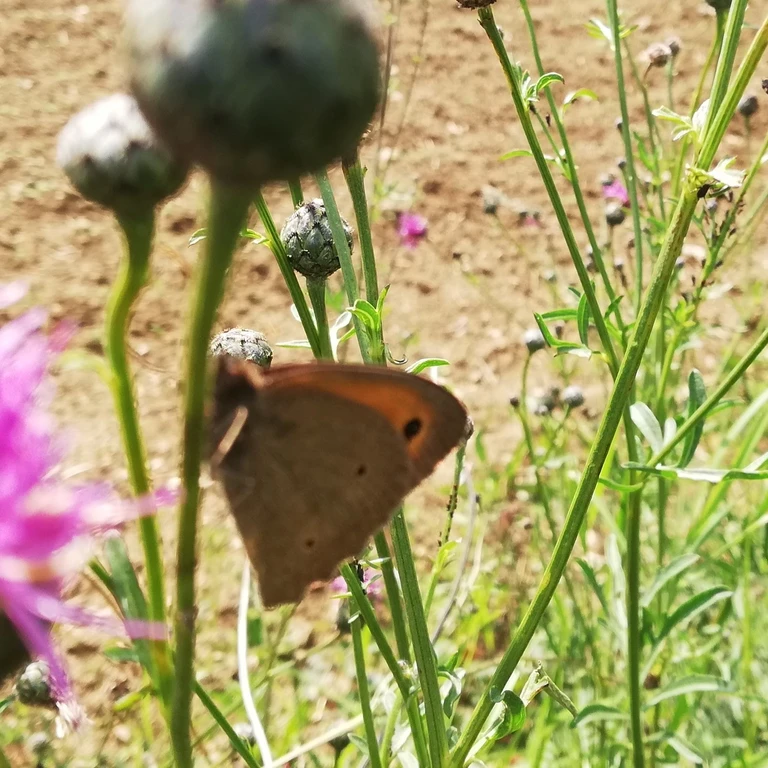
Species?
Maniola jurtina
